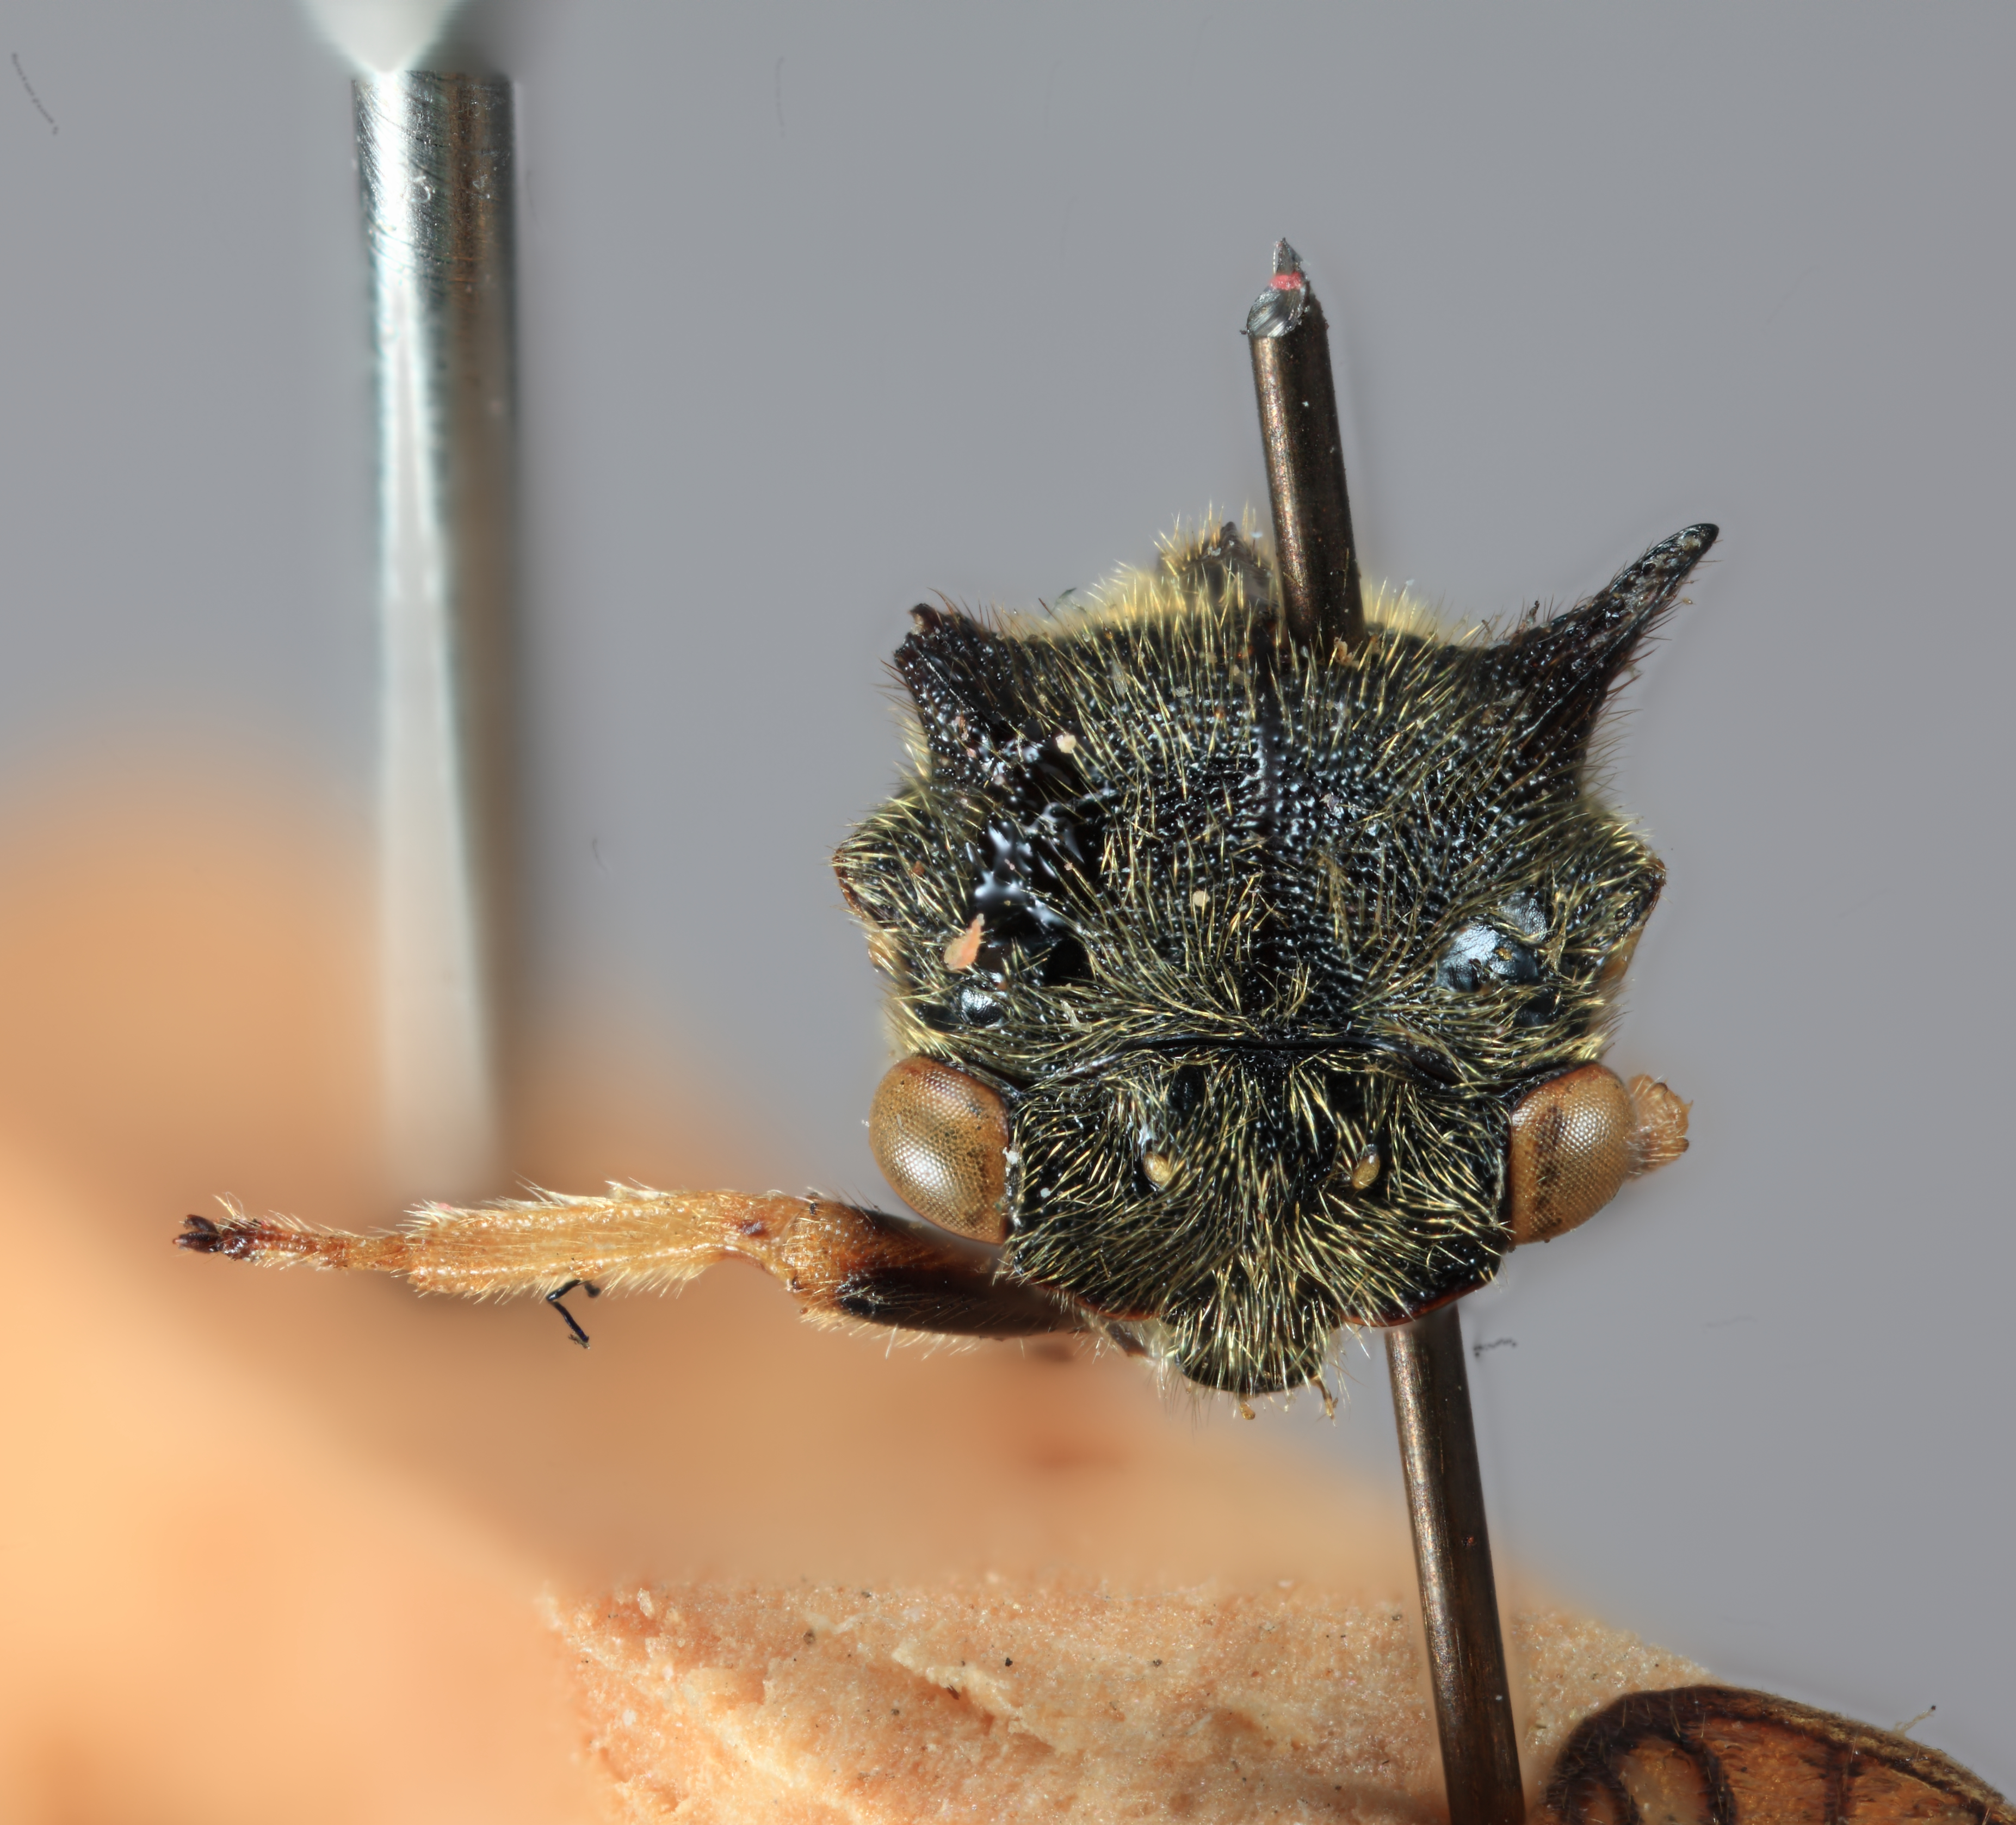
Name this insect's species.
Centrotus flavipes
